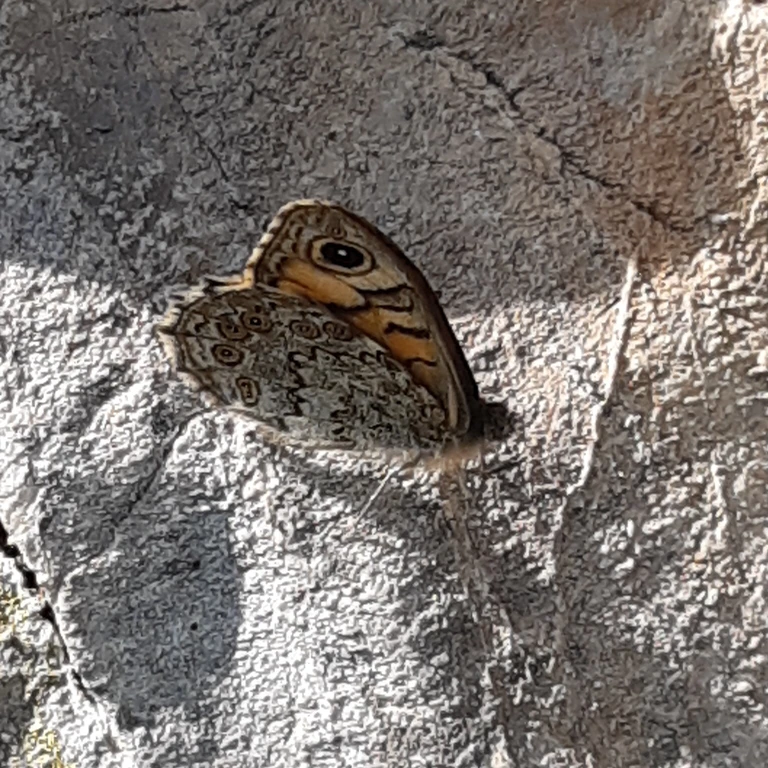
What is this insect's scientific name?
Lasiommata megera (also Pararge megera)
